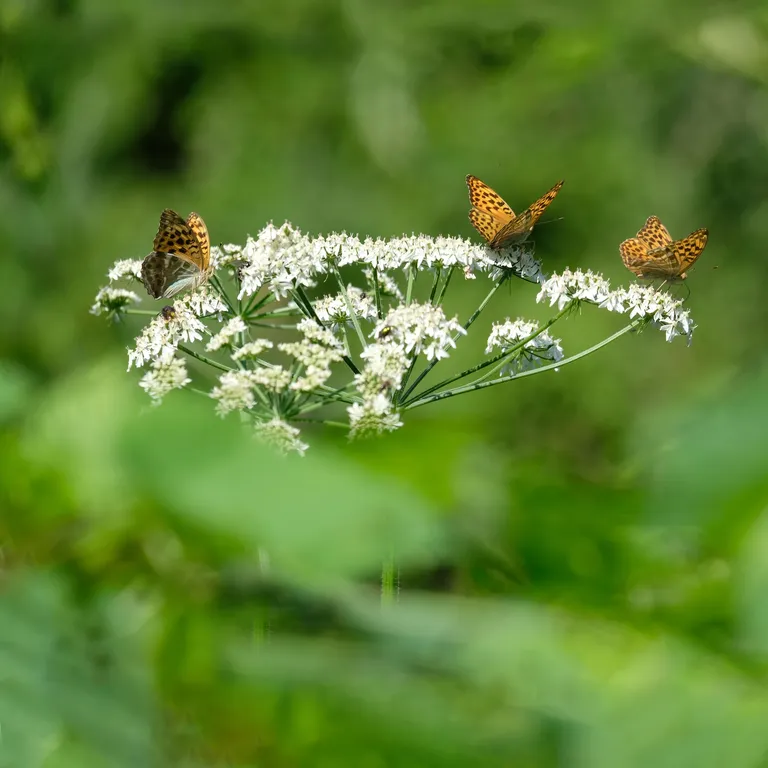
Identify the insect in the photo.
Argynnis paphia
